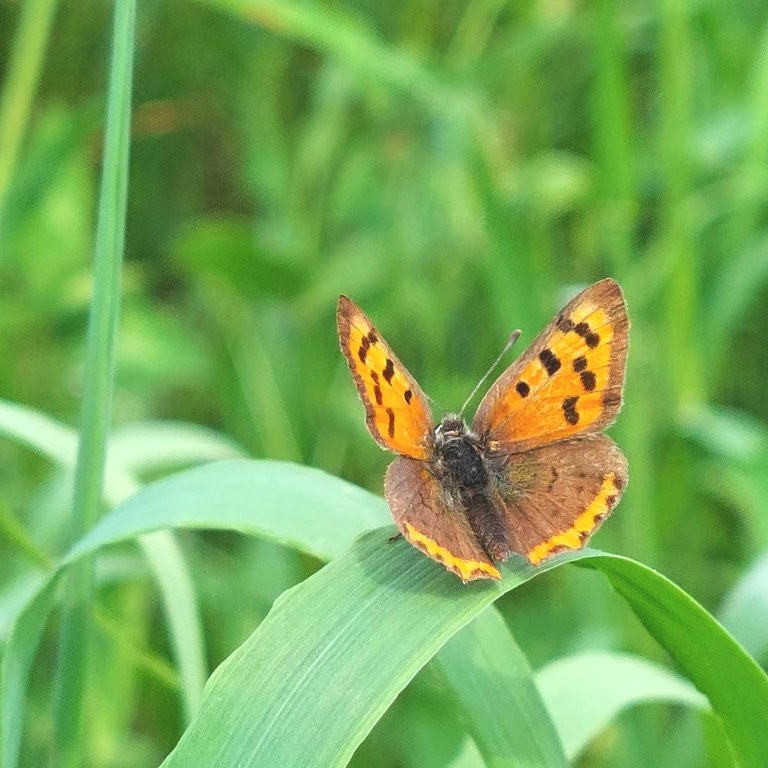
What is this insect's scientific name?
Lycaena phlaeas
